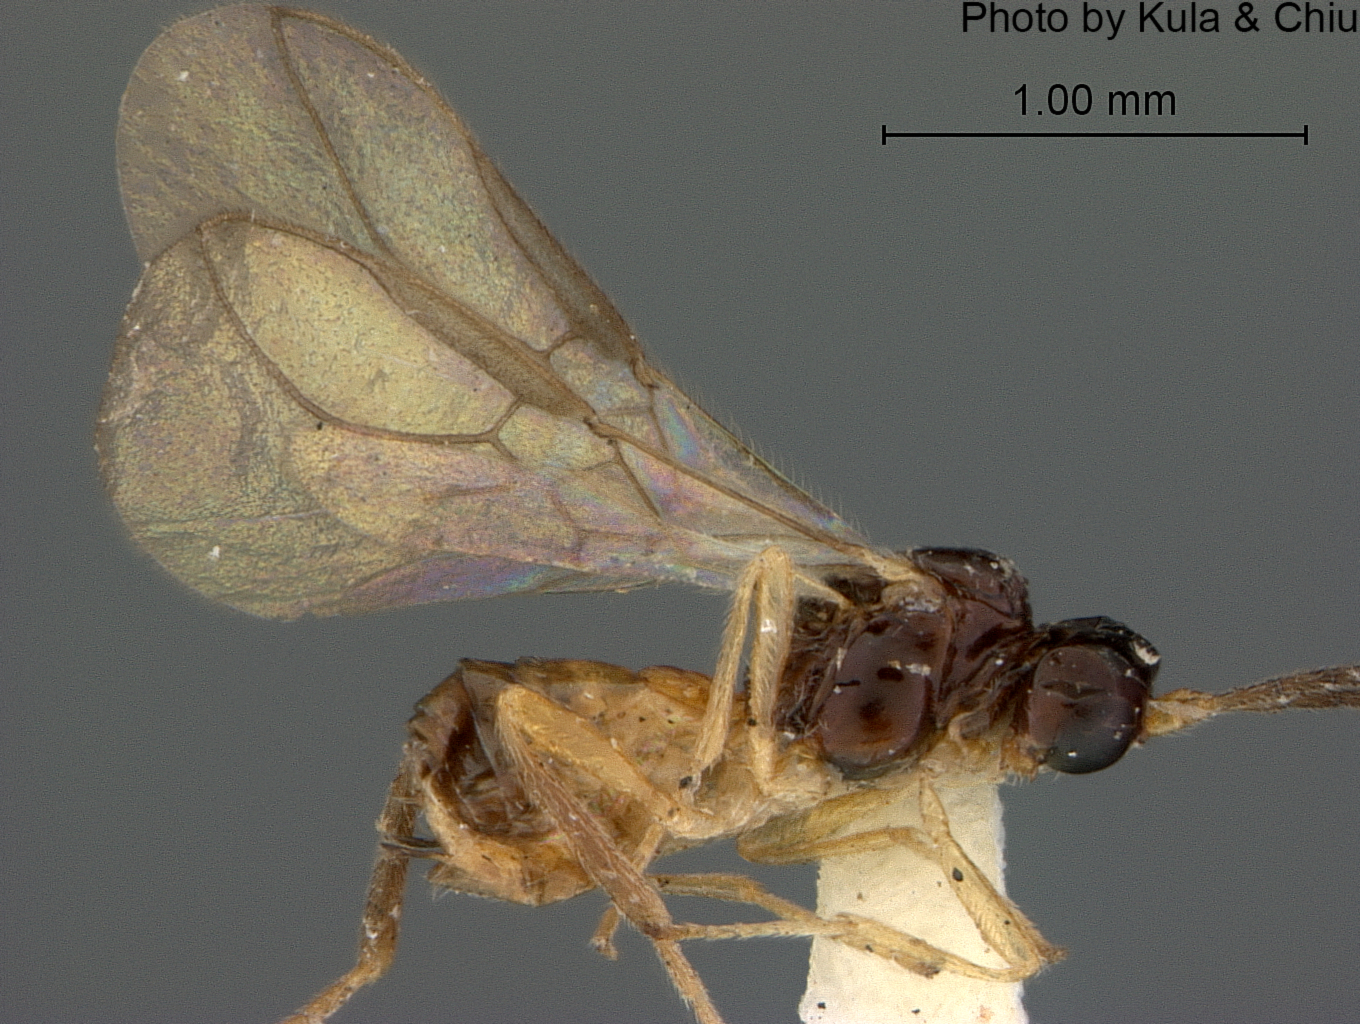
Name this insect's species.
Dacnusa oscinidis
